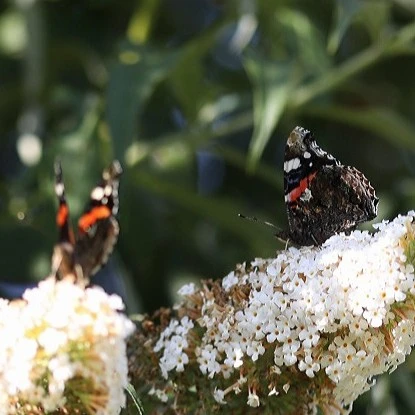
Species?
Vanessa atalanta
